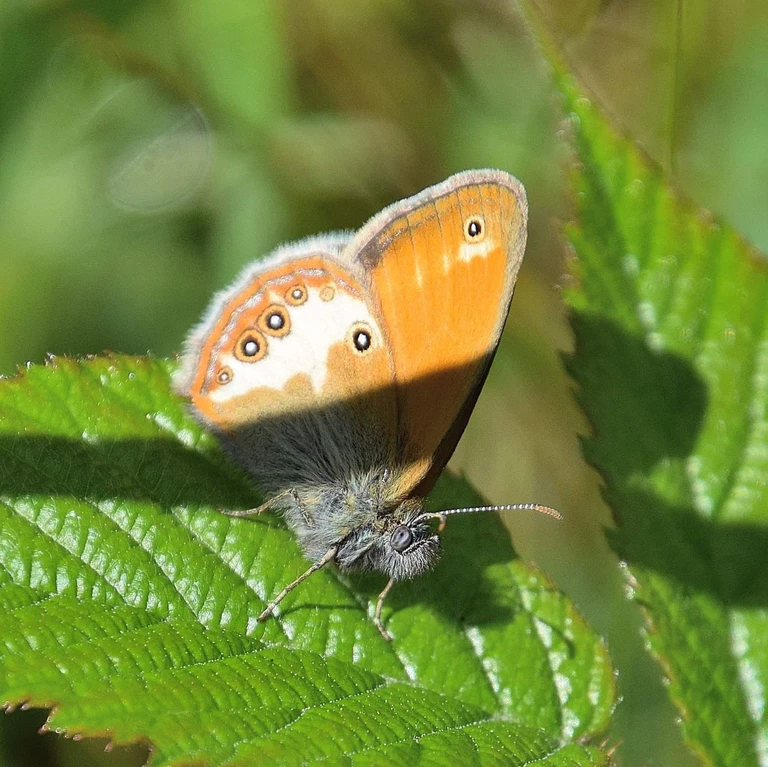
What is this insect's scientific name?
Coenonympha arcania
